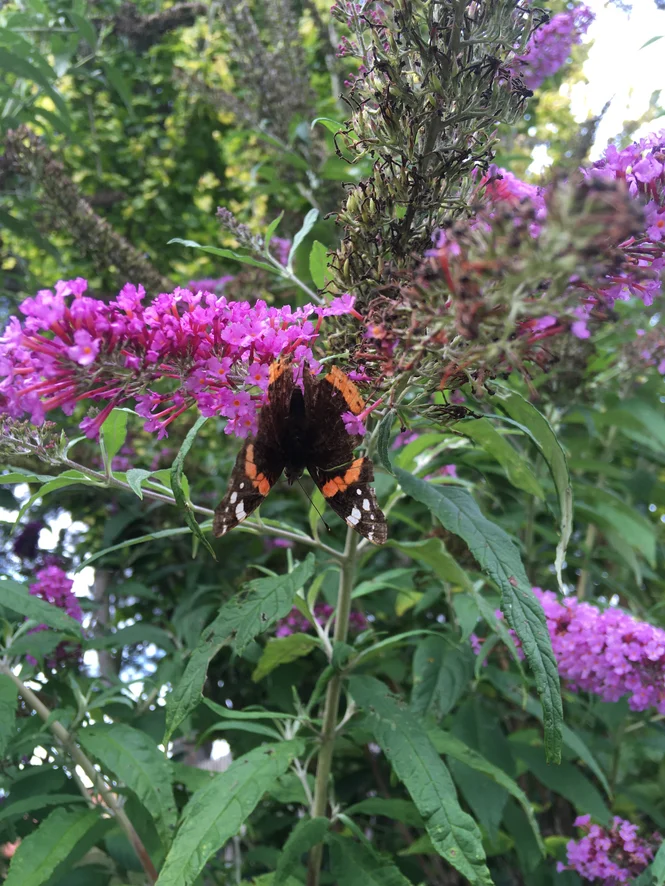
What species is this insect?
Vanessa atalanta
